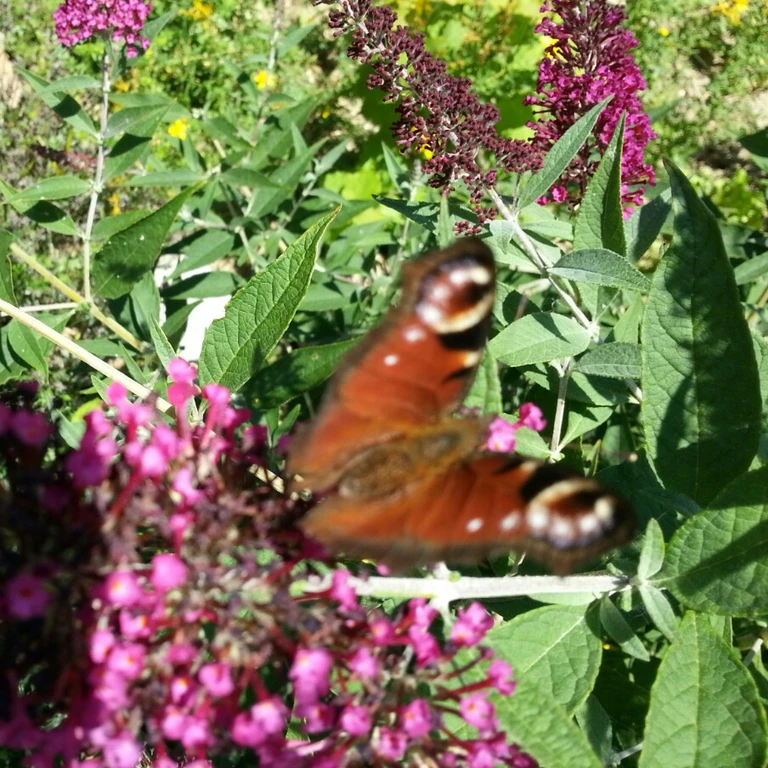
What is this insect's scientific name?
Aglais io
